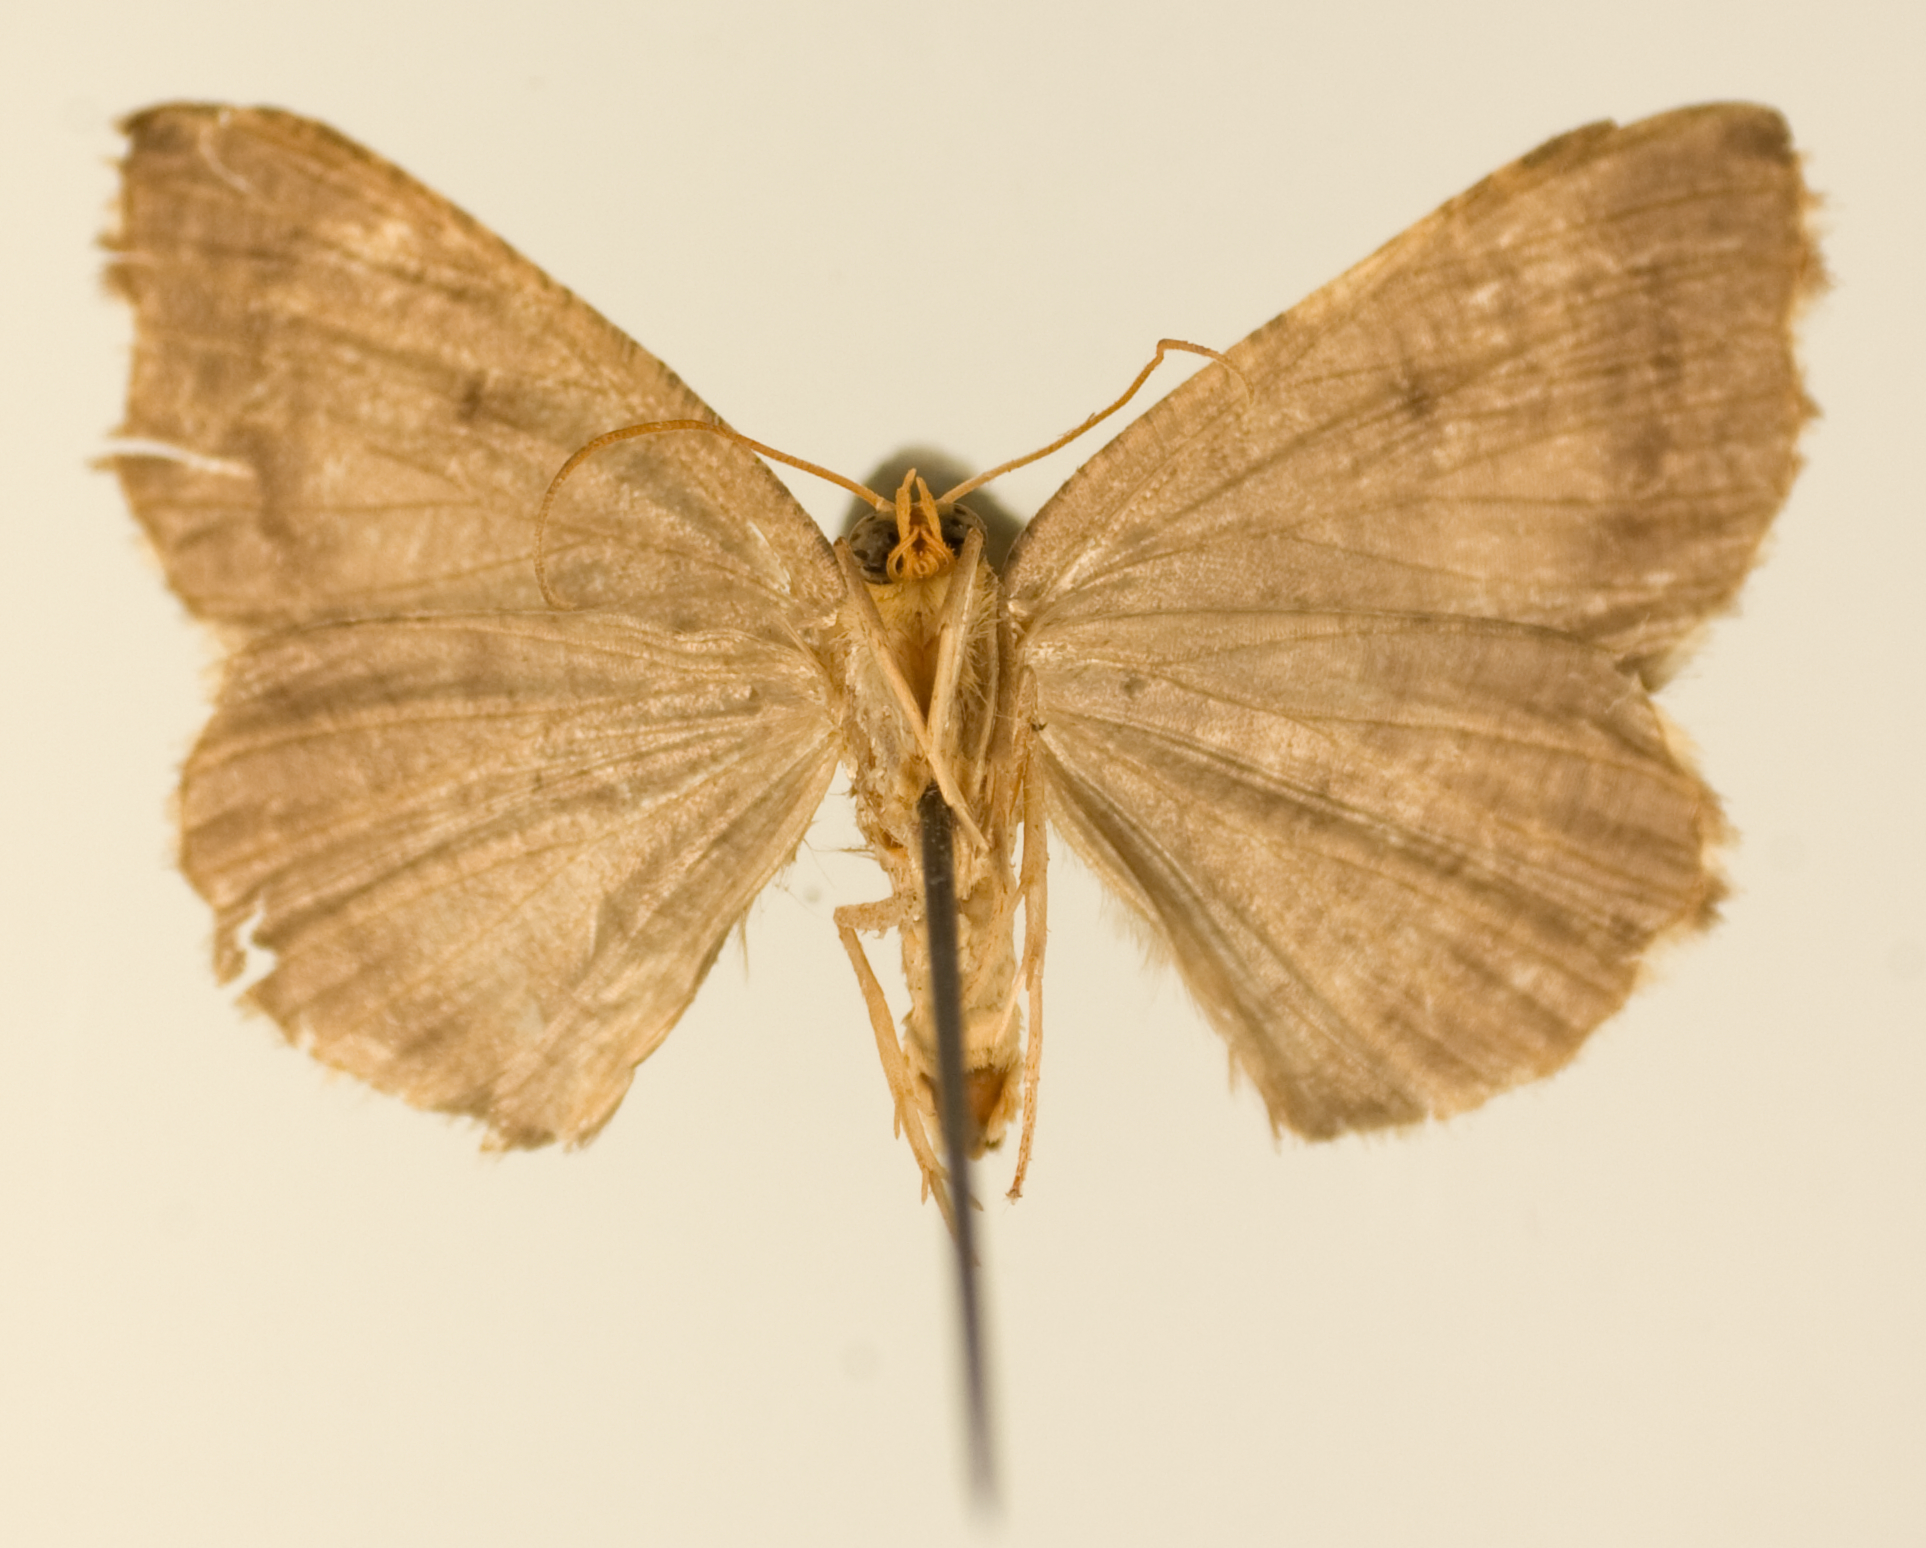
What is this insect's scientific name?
Tephrinopsis inanis
